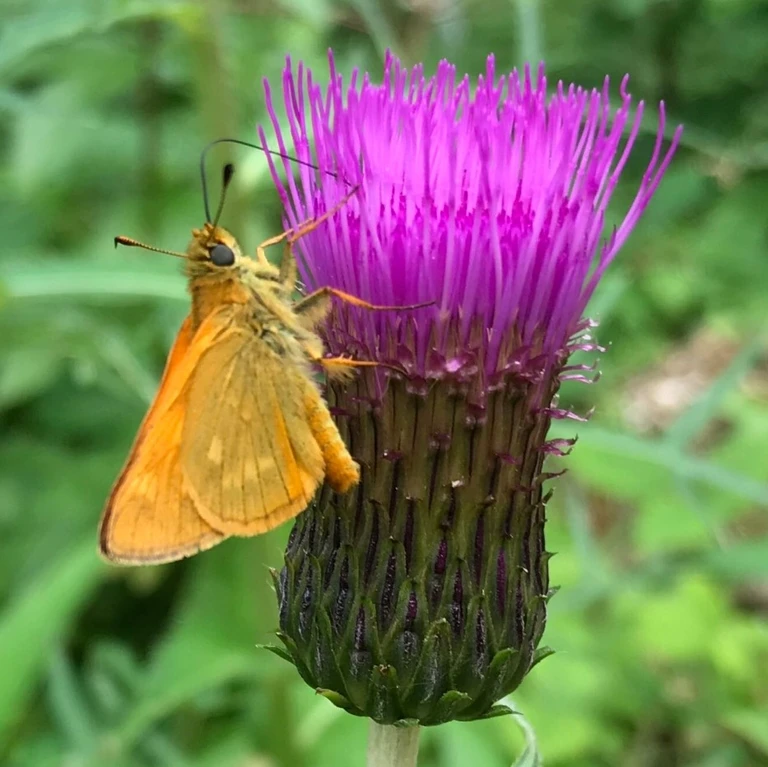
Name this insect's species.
Ochlodes sylvanus (also Ochlodes venata)
